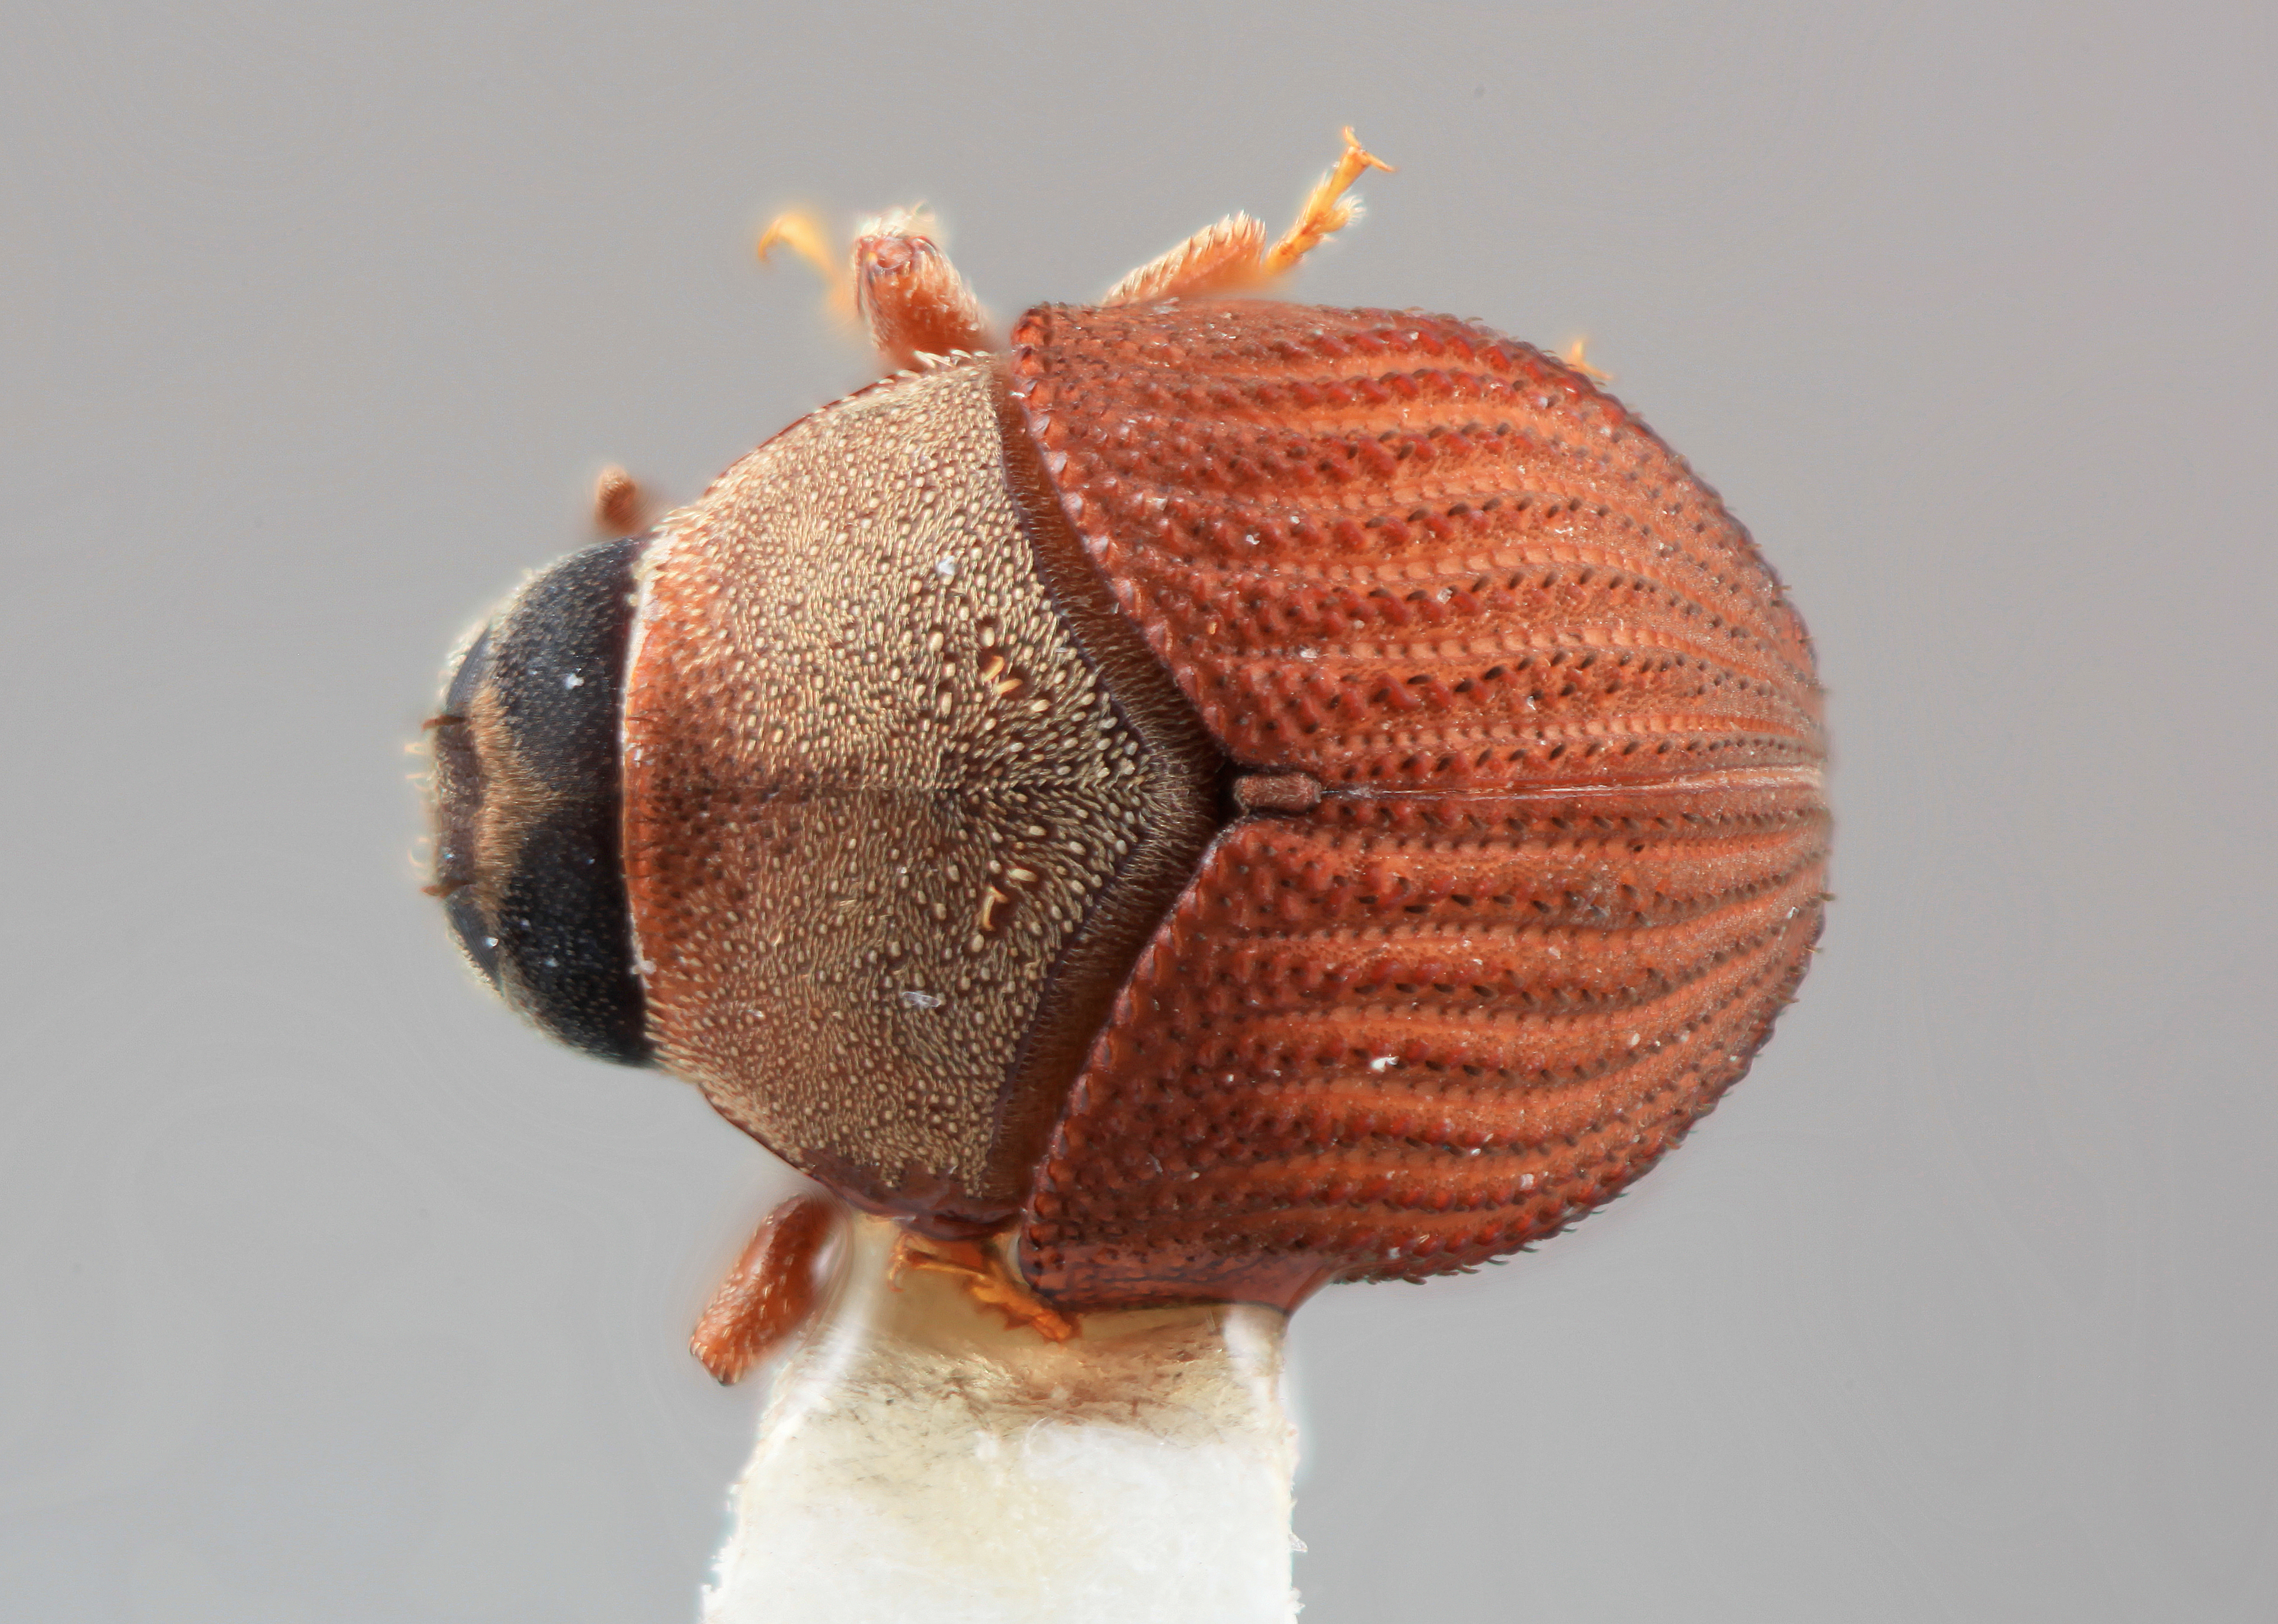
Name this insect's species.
Sphaerotrypes cristatus
